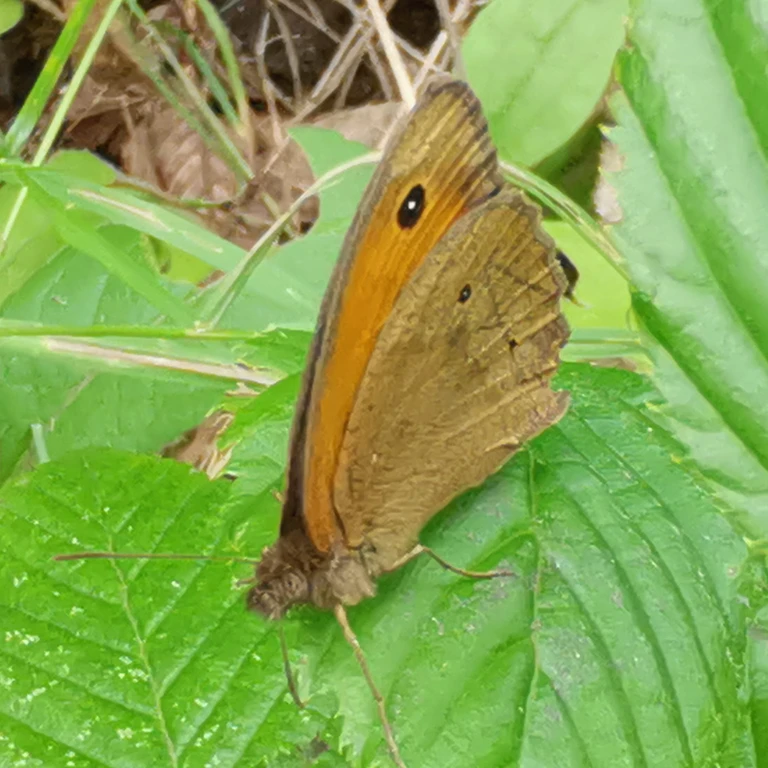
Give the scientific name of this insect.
Maniola jurtina
